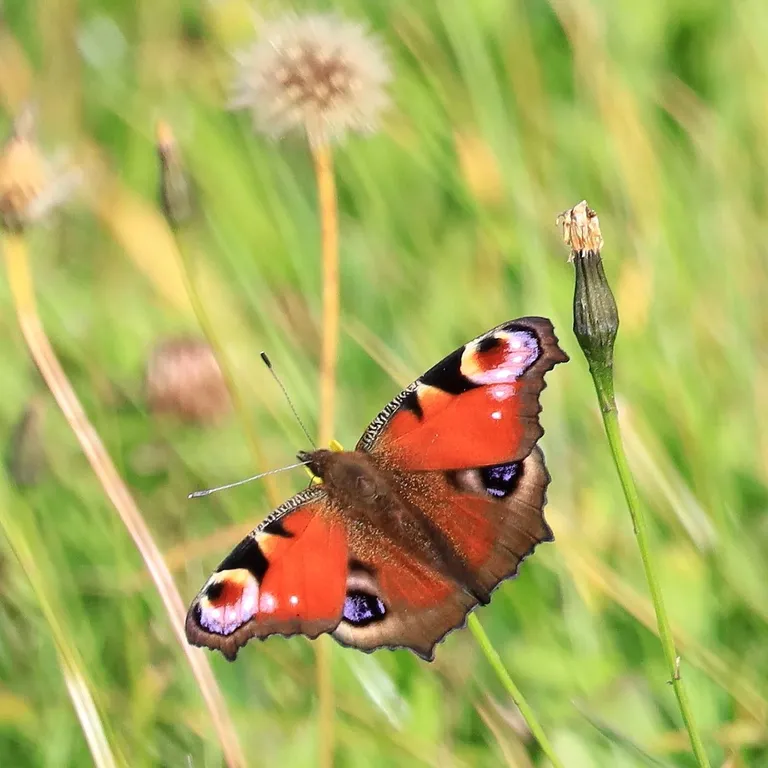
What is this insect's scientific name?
Aglais io
